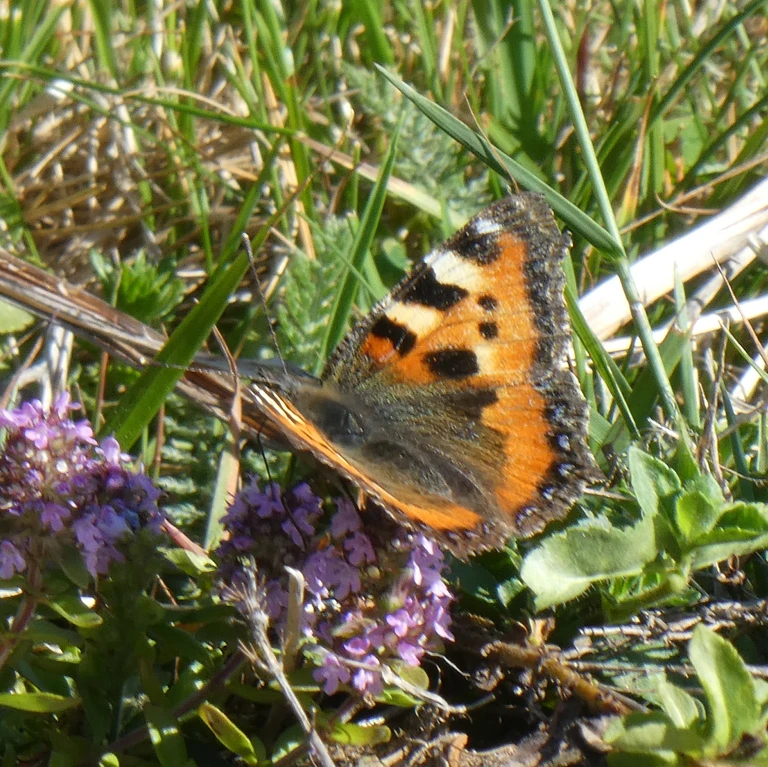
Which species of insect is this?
Aglais urticae
